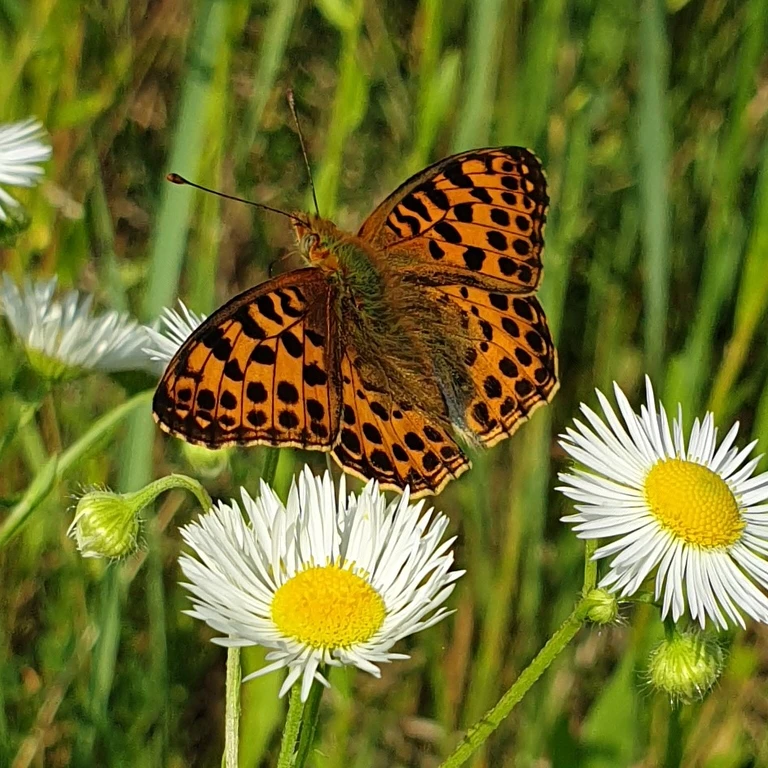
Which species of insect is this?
Issoria lathonia
